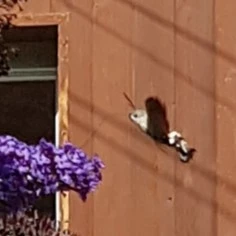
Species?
Macroglossum stellatarum
